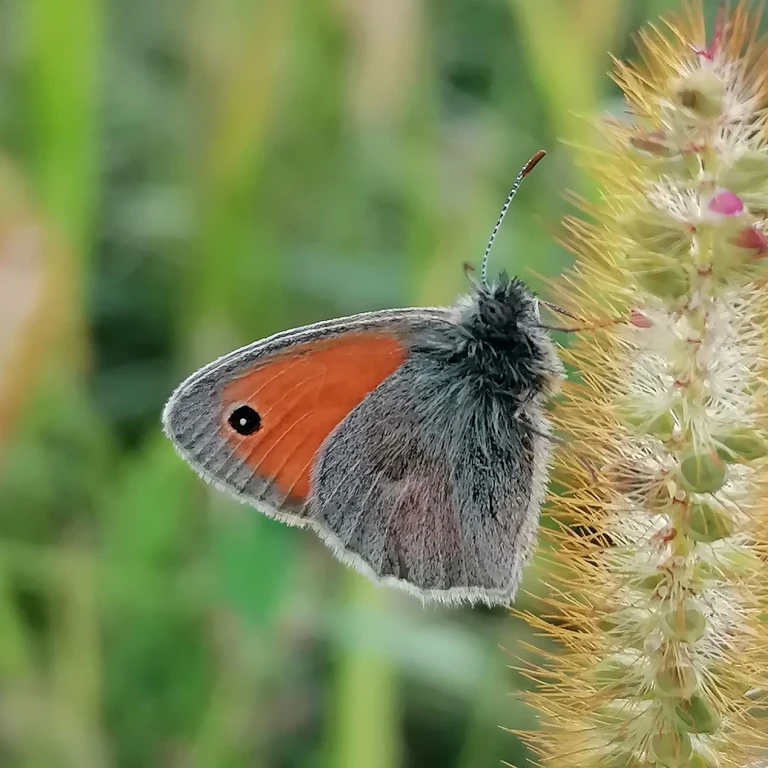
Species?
Coenonympha pamphilus
